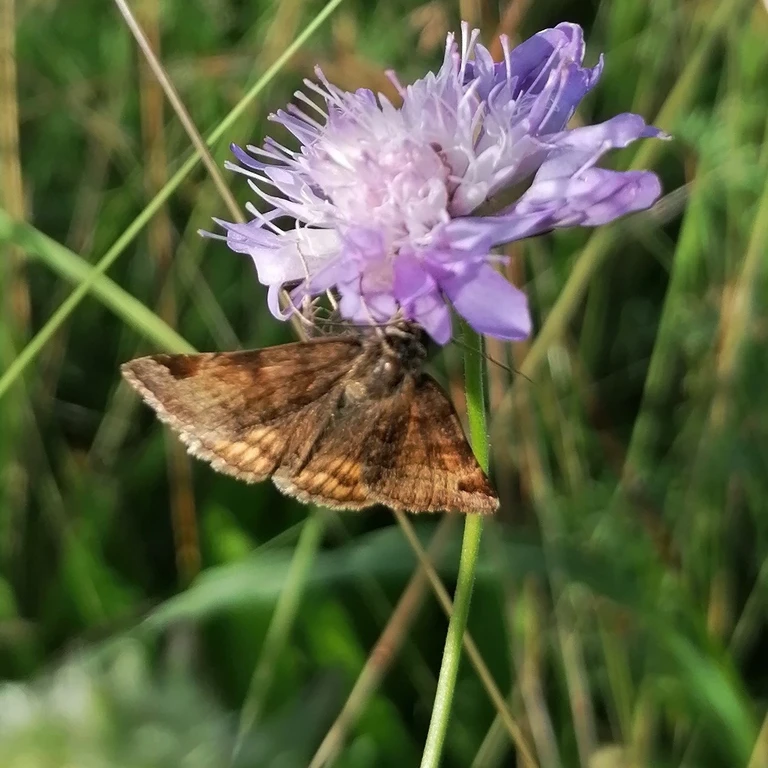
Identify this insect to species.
Euclidia glyphica
